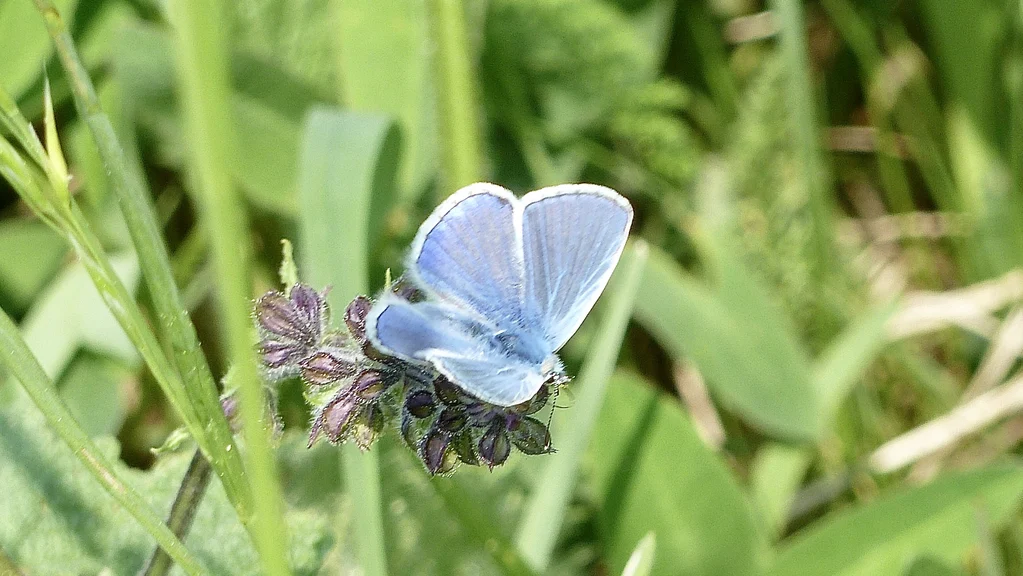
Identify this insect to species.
Polyommatus icarus
